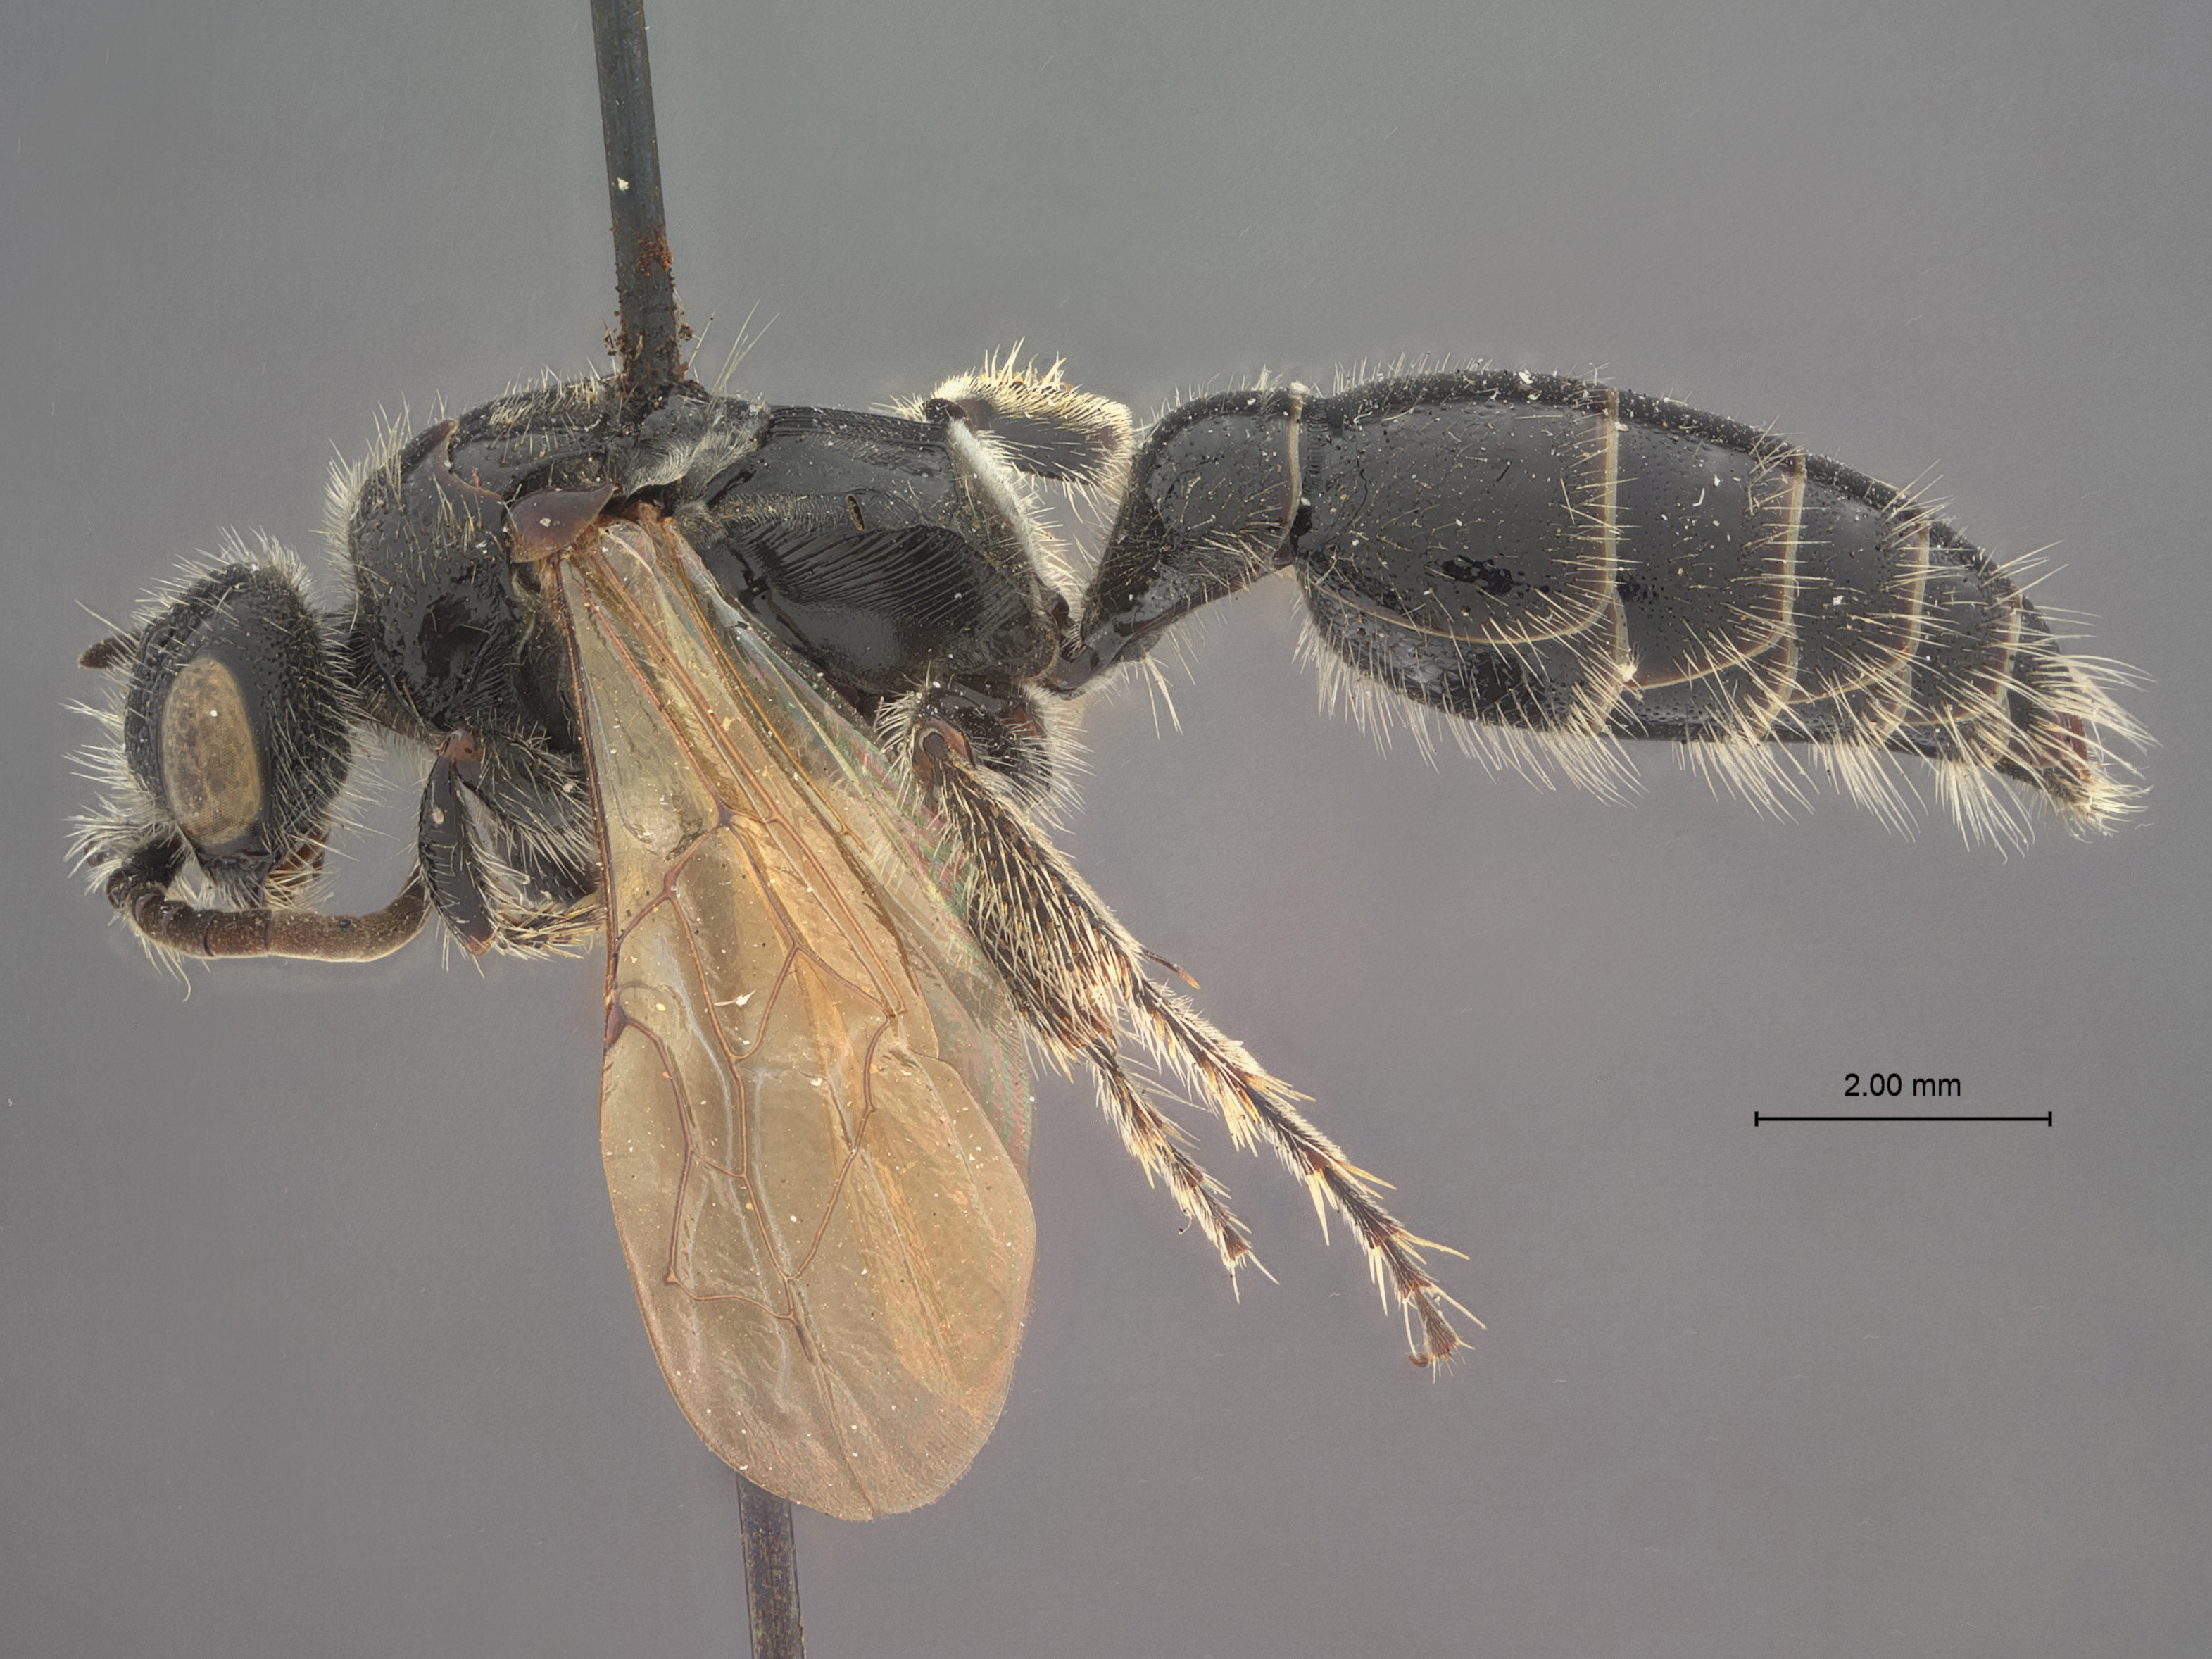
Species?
Tiphia s-prima
